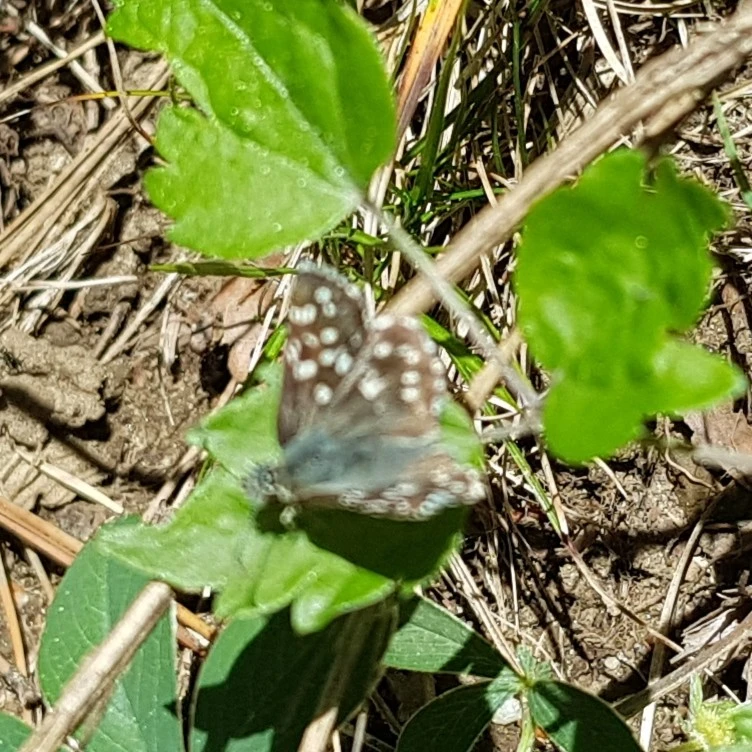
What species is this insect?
Pyrgus malvae
